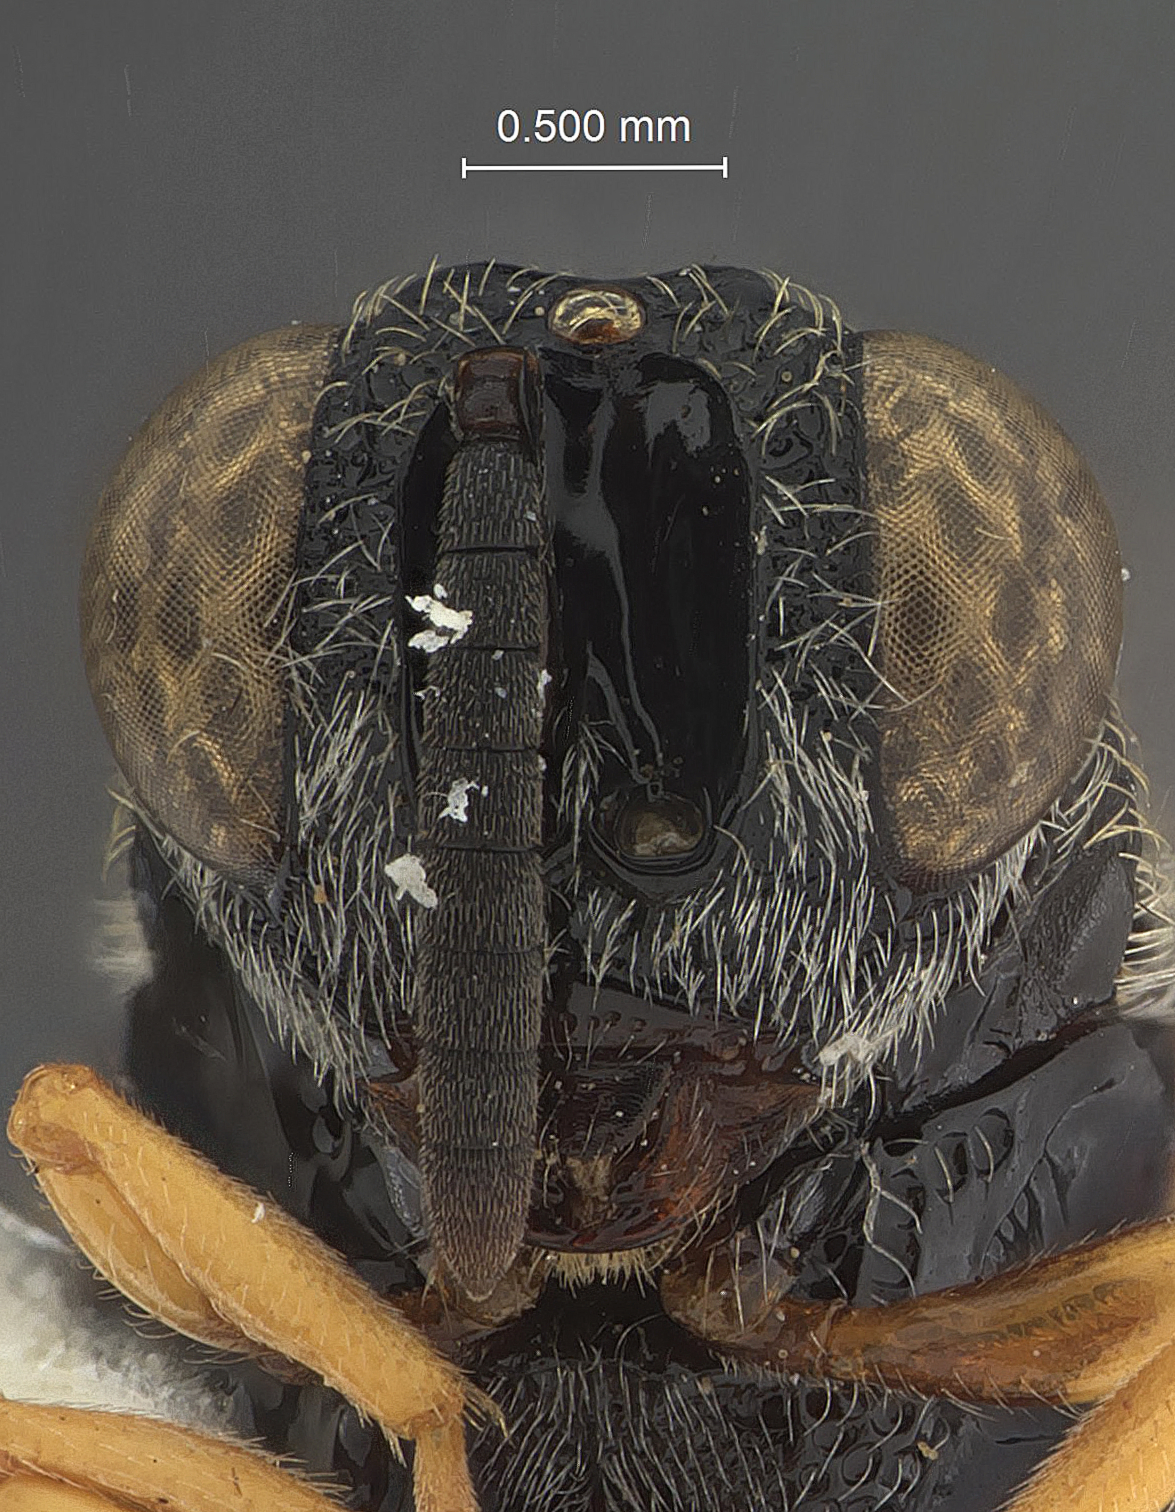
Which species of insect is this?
Thaumatelia kraussi
